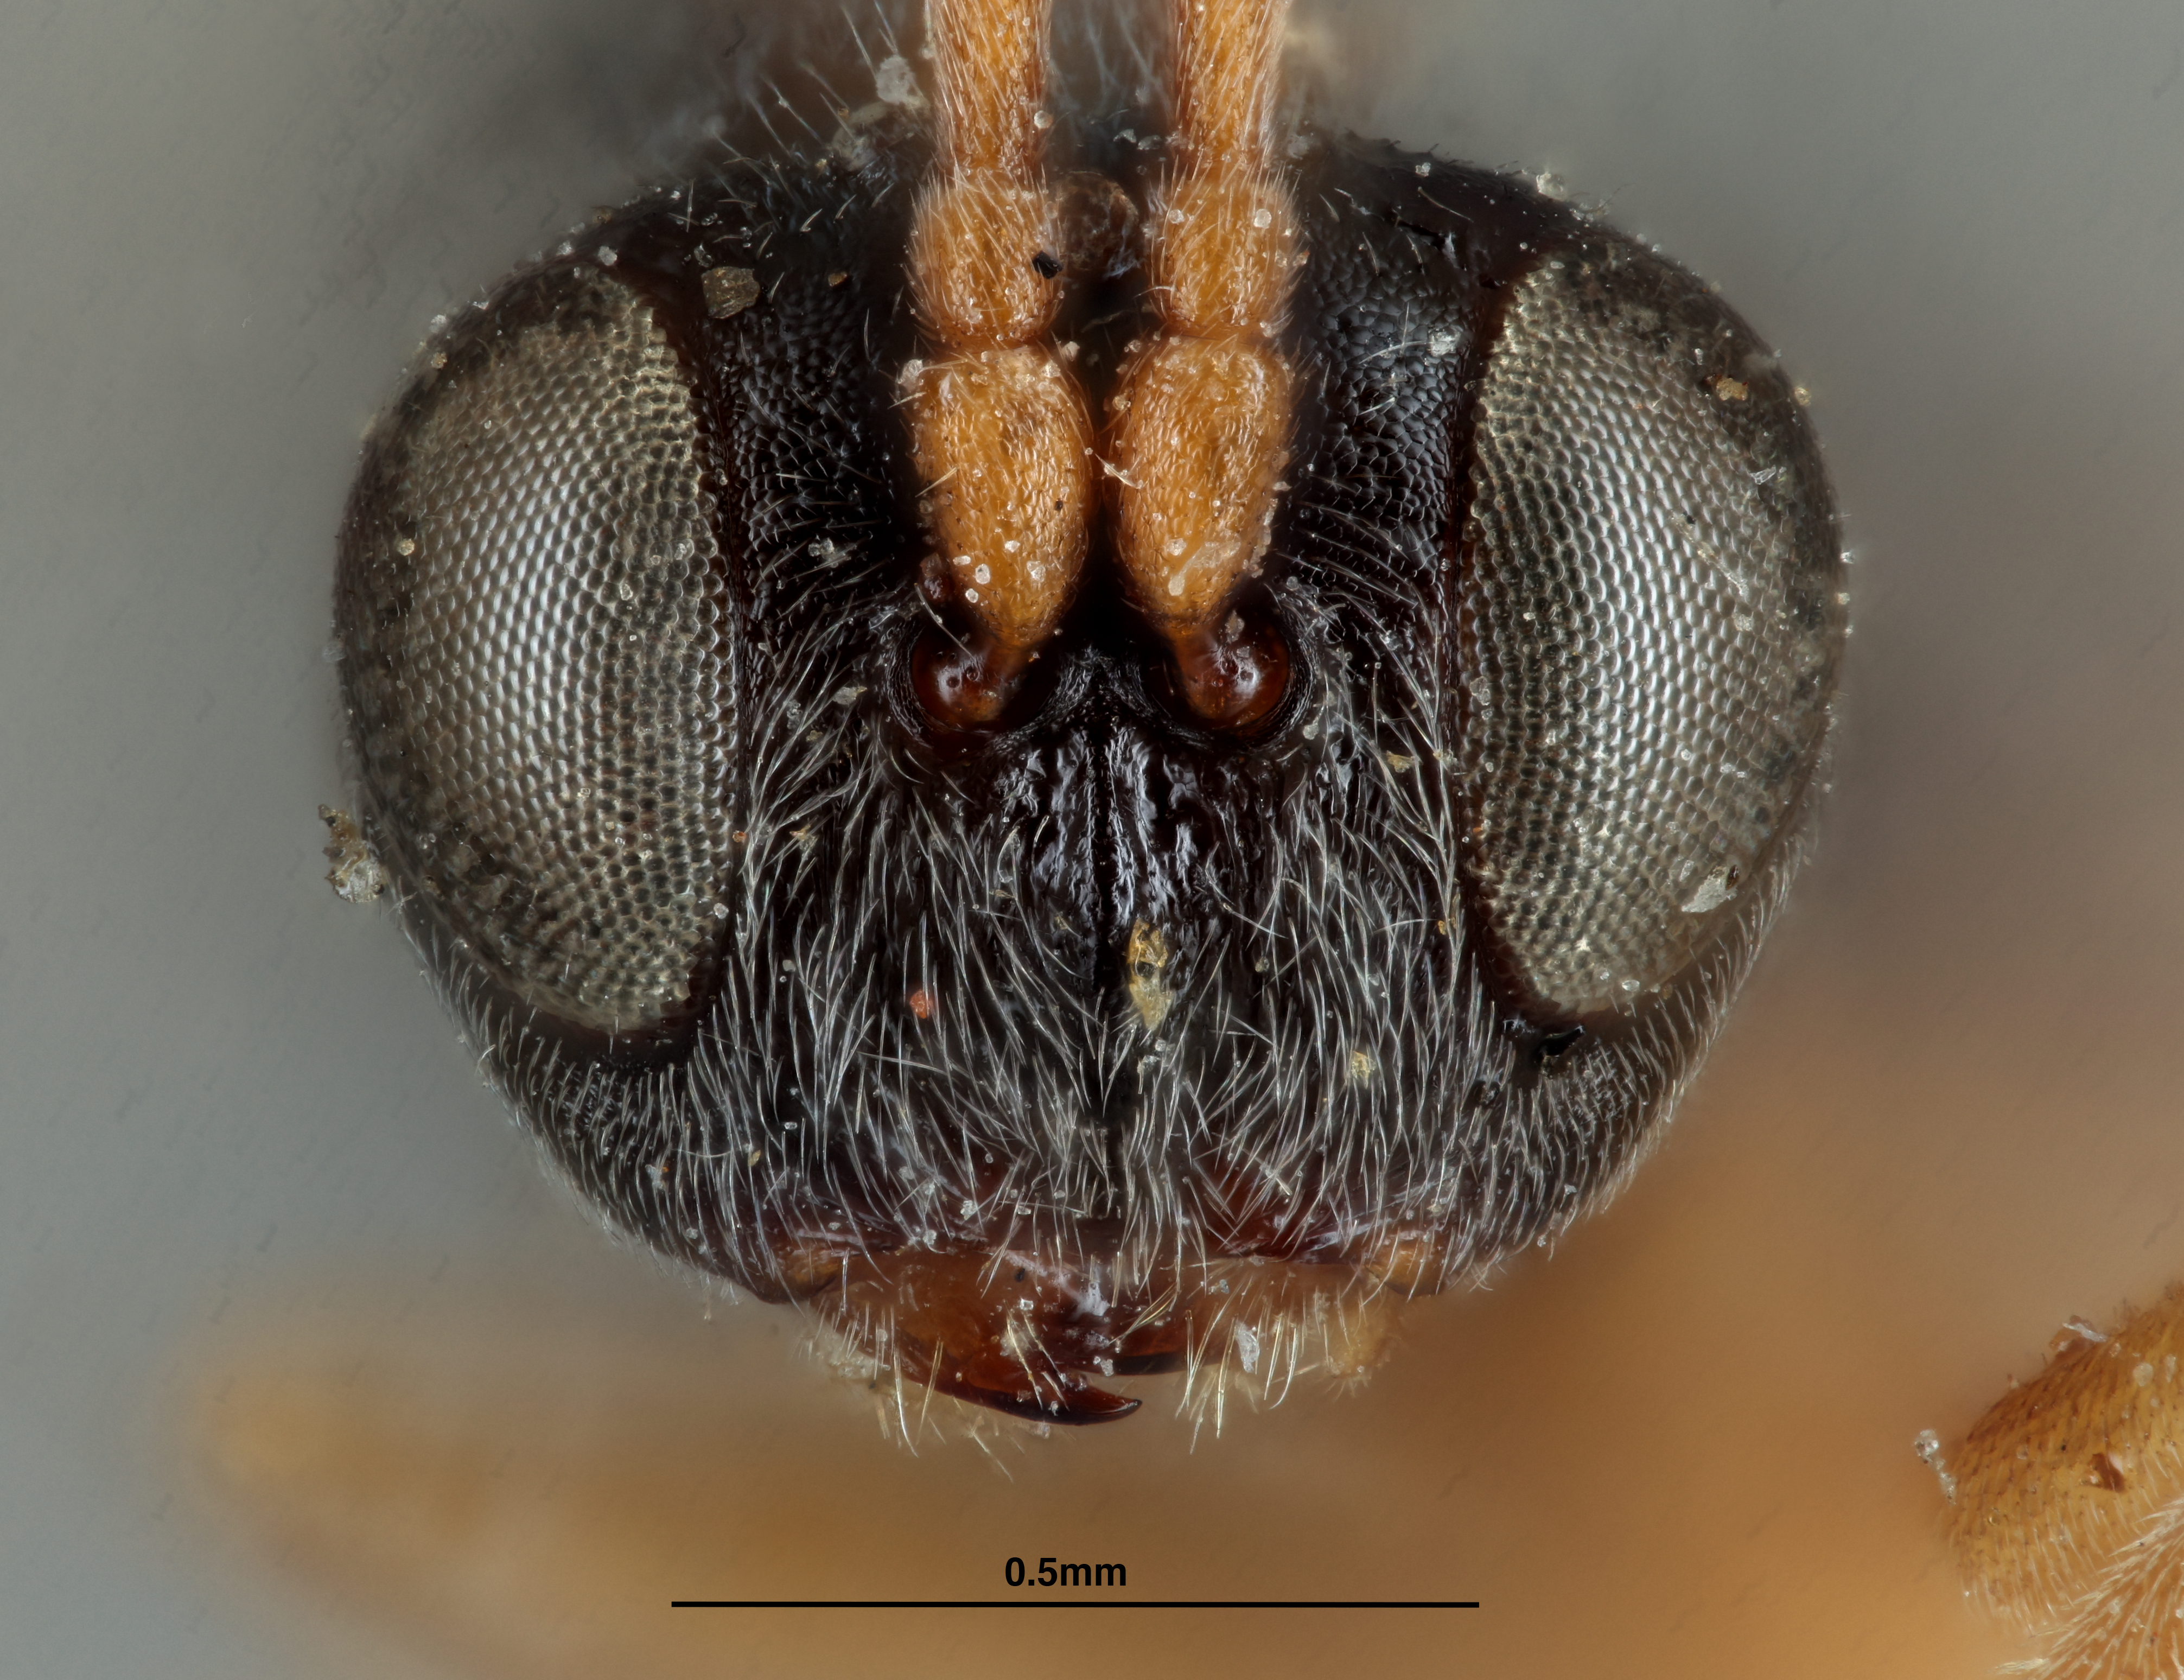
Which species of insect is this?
Periclistus smilacis
